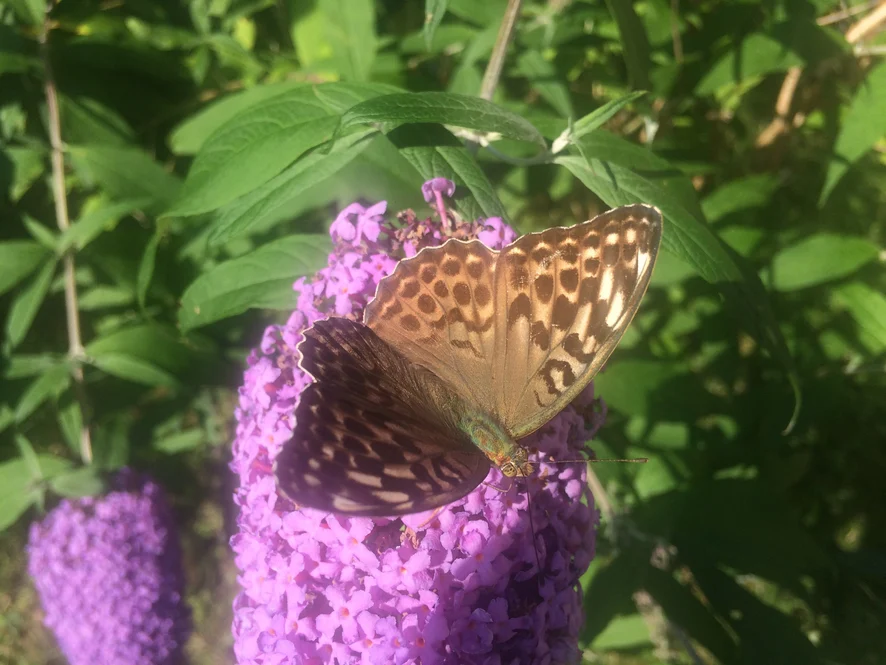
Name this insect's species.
Argynnis paphia
